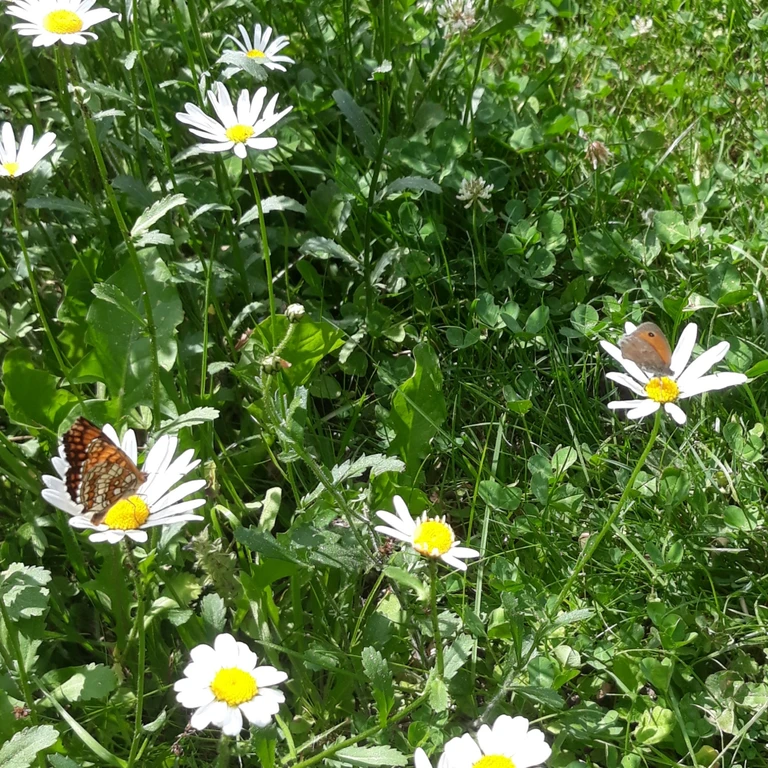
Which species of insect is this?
Coenonympha pamphilus
